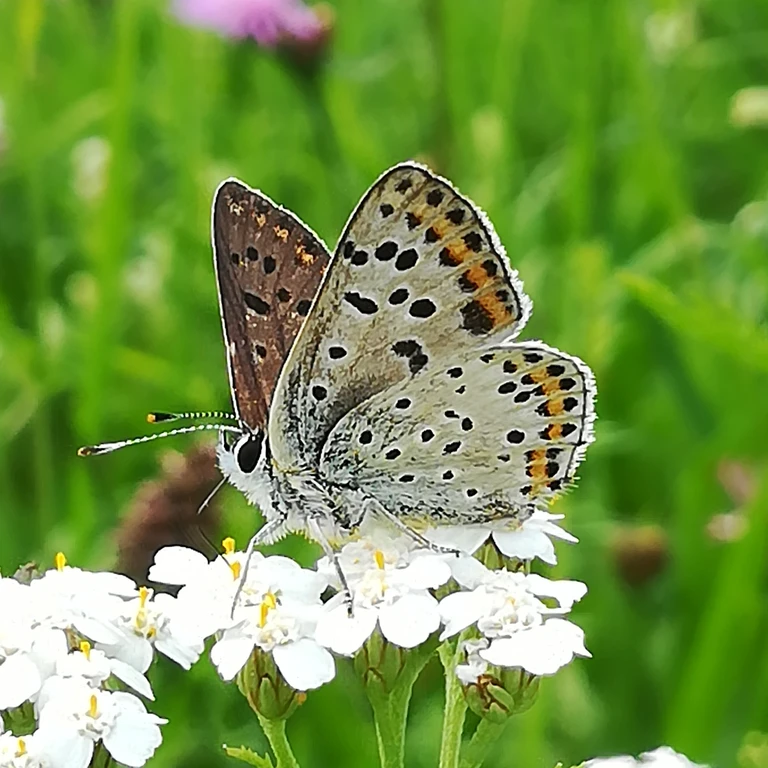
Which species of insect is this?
Lycaena tityrus (also Loweia tityrus)
